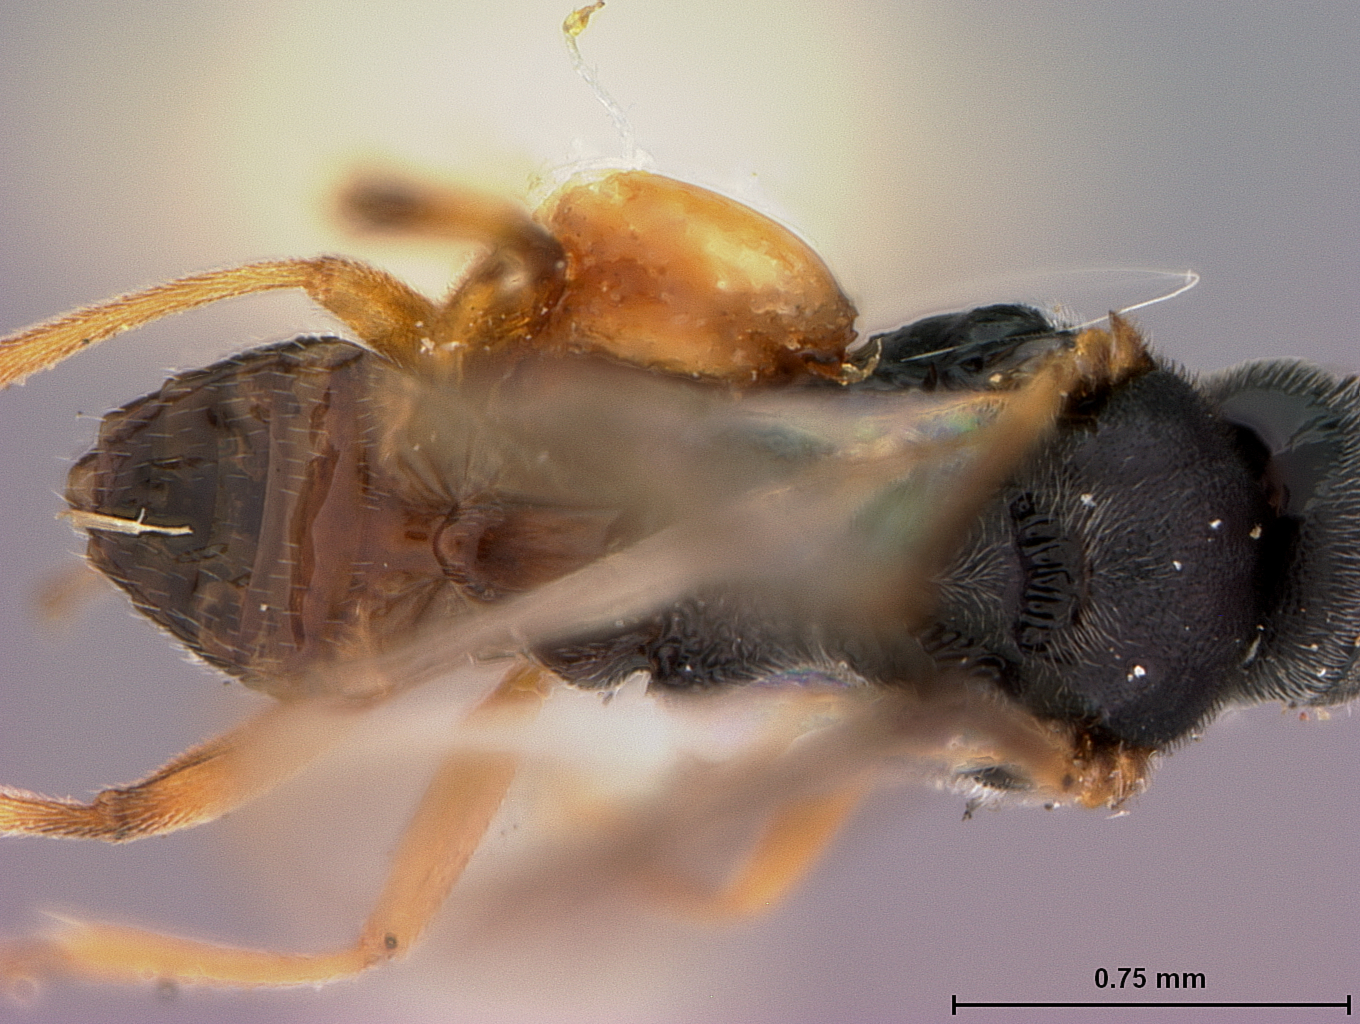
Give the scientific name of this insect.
Microplitis brassicae
